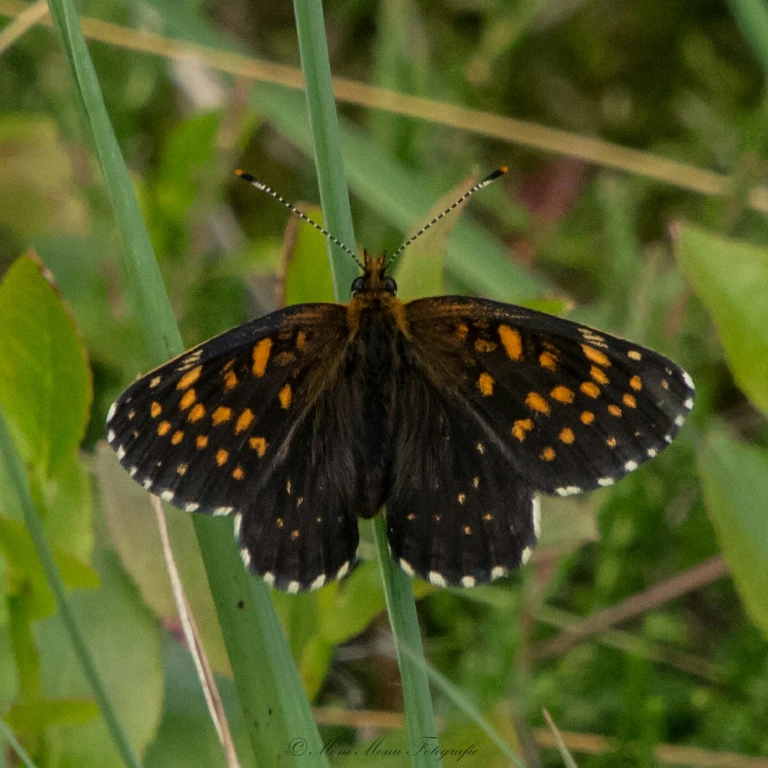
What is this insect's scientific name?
Melitaea diamina
